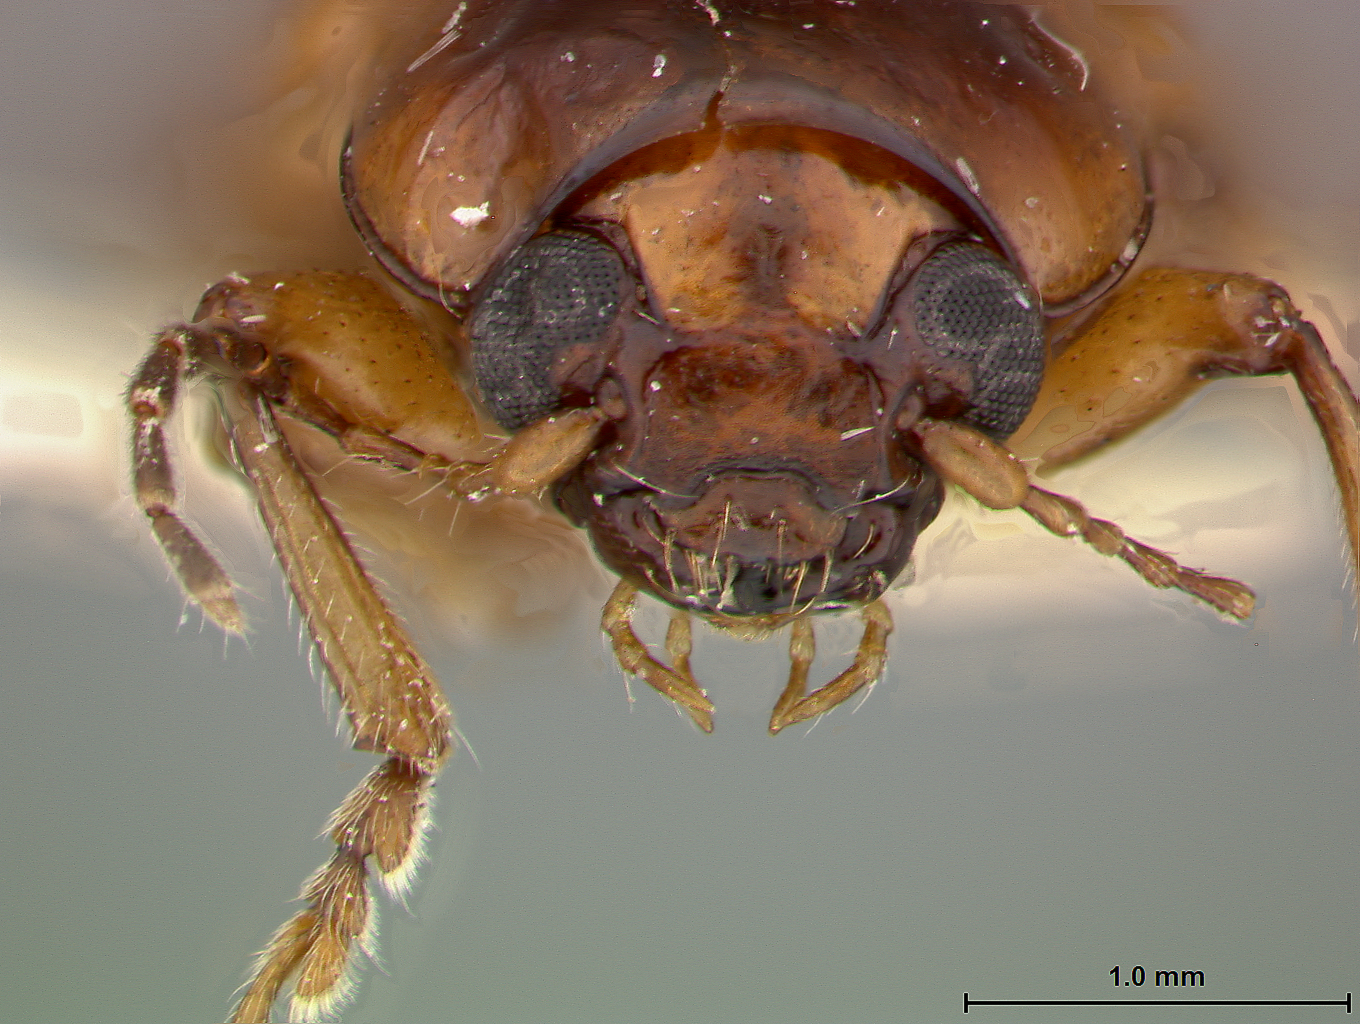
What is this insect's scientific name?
Metachroma farri
